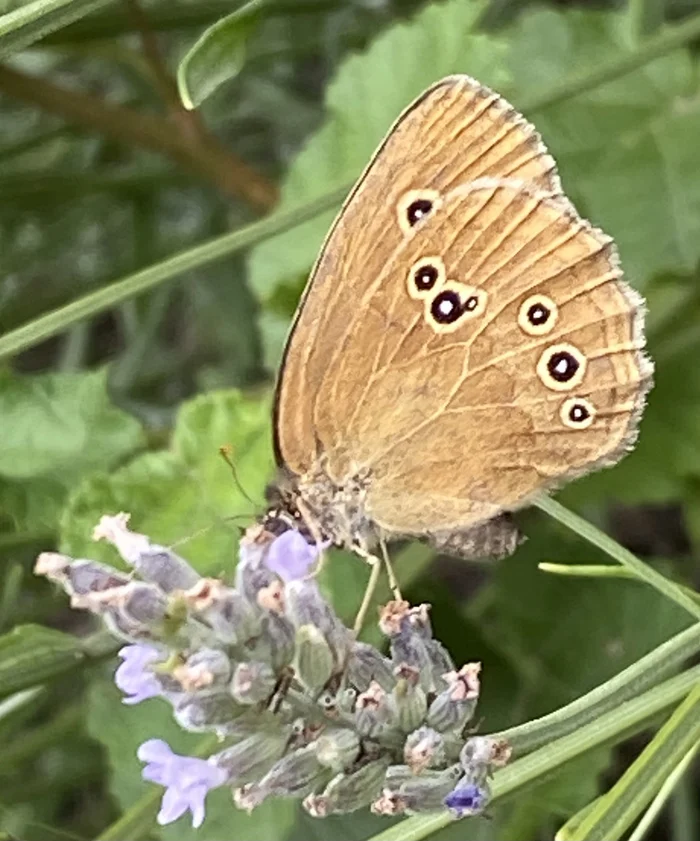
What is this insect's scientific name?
Aphantopus hyperantus
